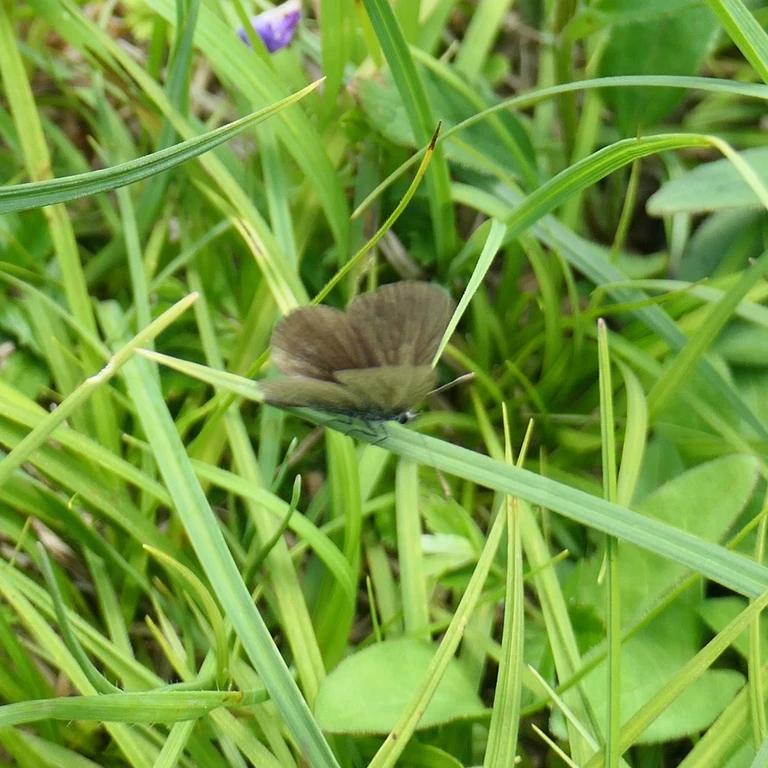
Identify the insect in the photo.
Cupido minimus
